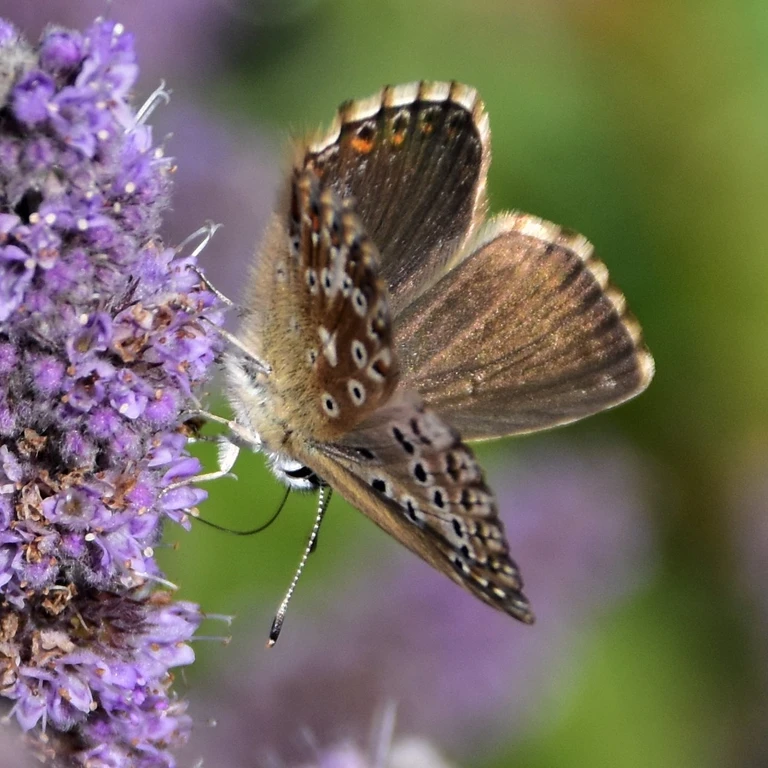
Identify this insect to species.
Lysandra coridon
